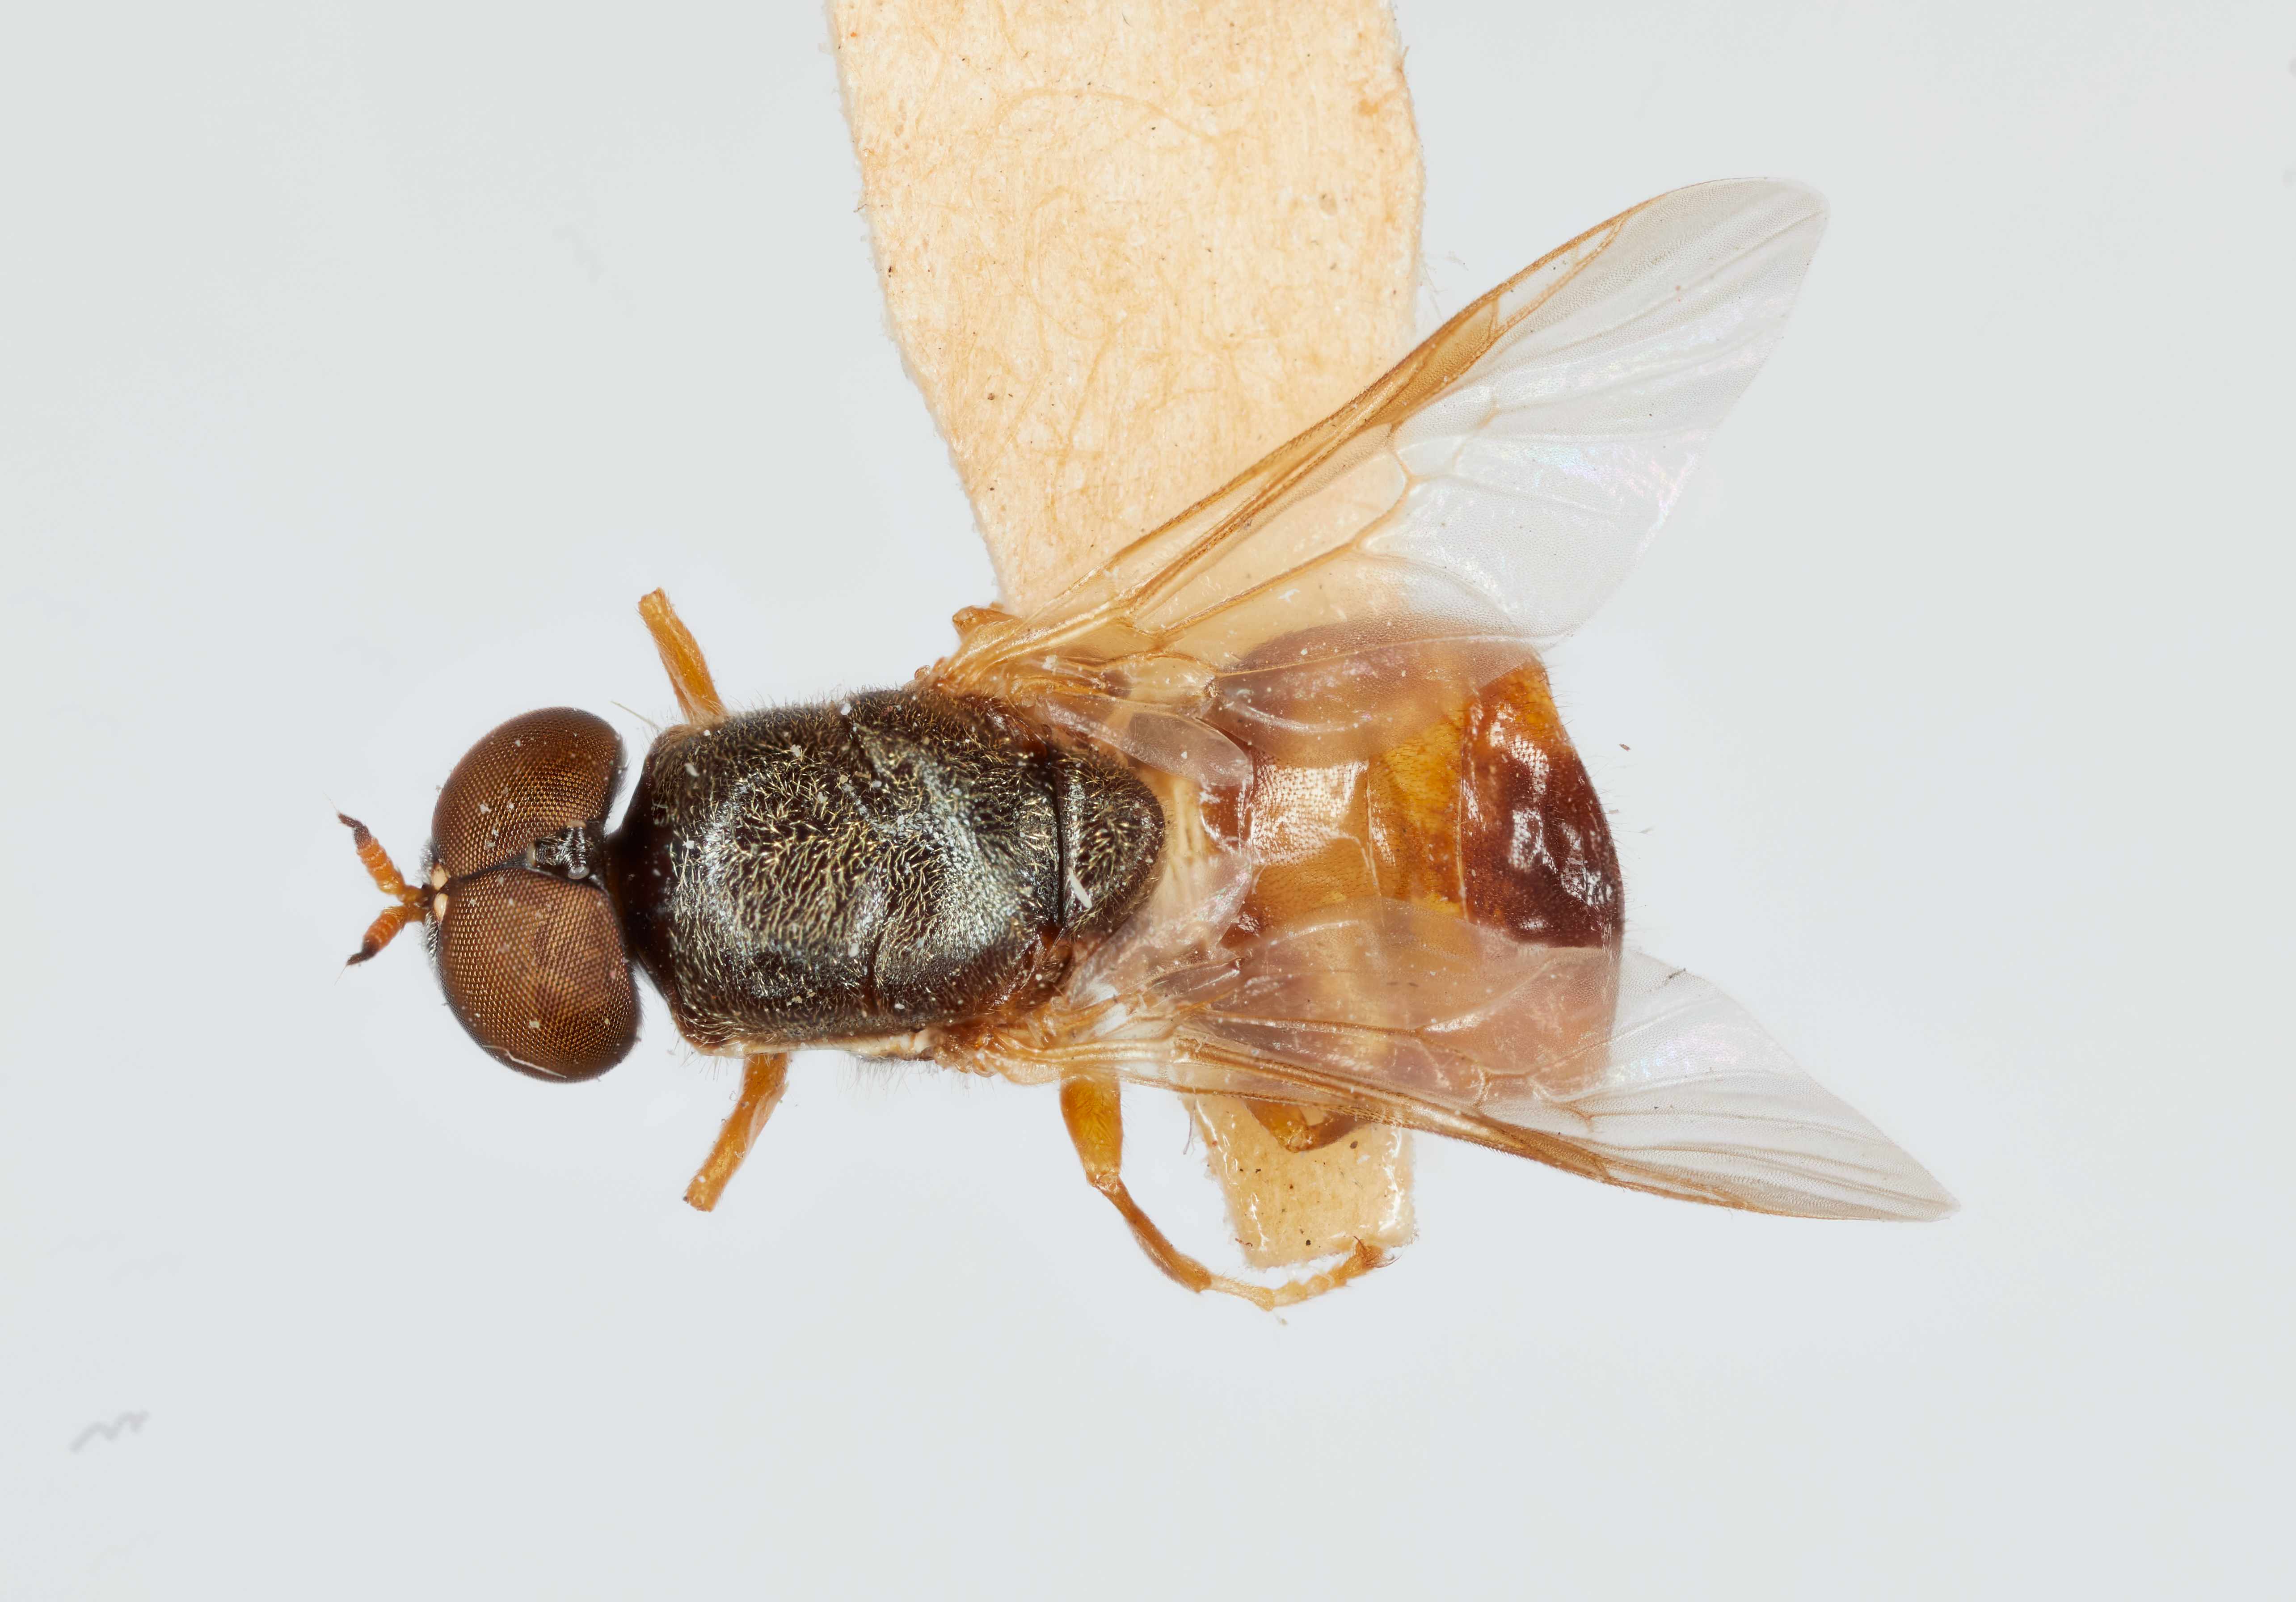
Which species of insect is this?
Euryneurasoma slossonae
